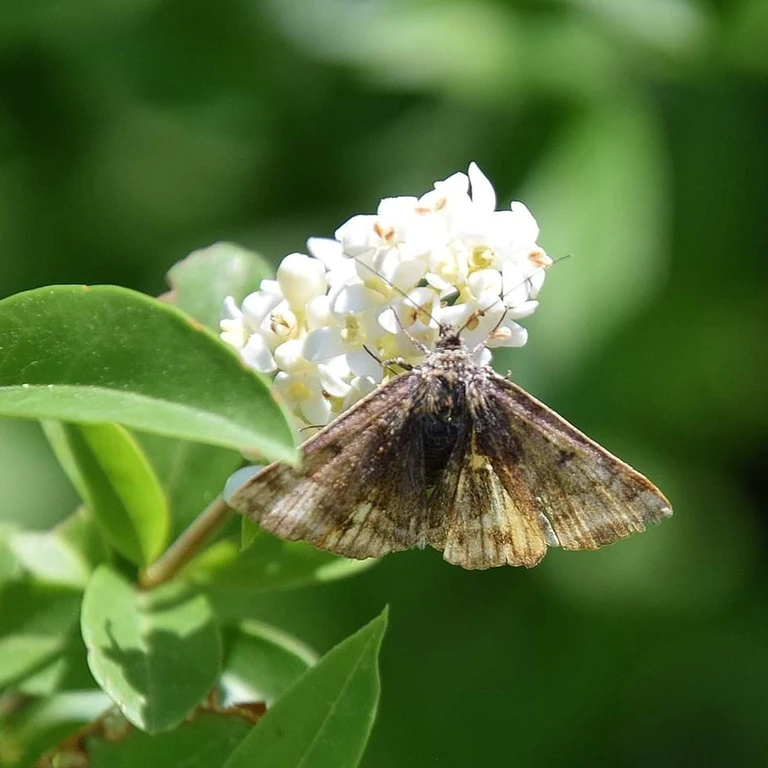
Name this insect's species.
Euclidia glyphica
